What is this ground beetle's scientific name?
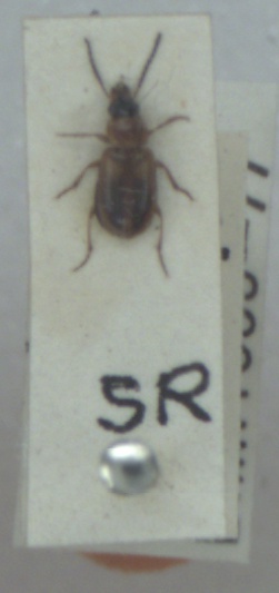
Acupalpus dorsalis
